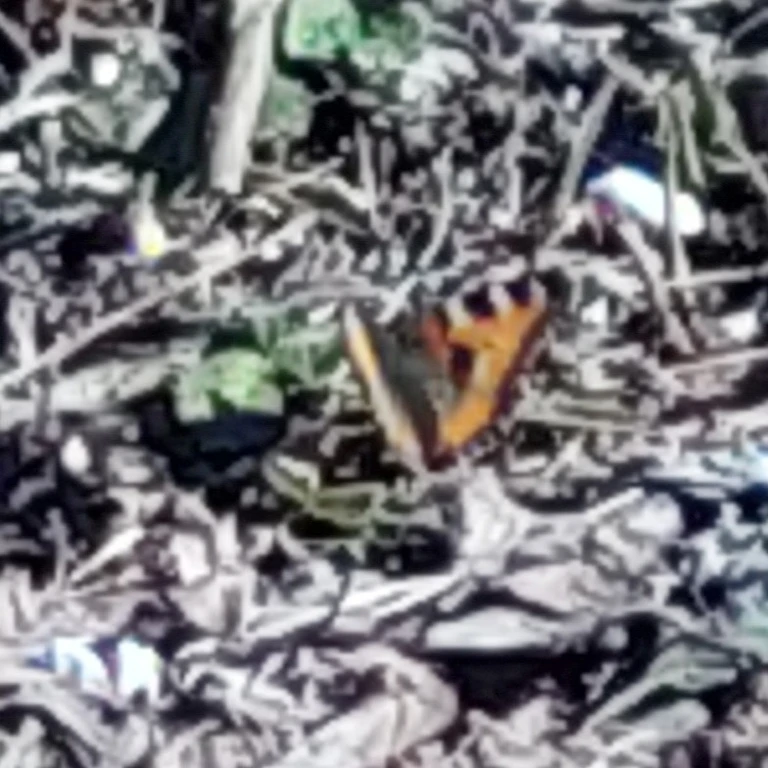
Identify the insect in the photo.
Aglais urticae
